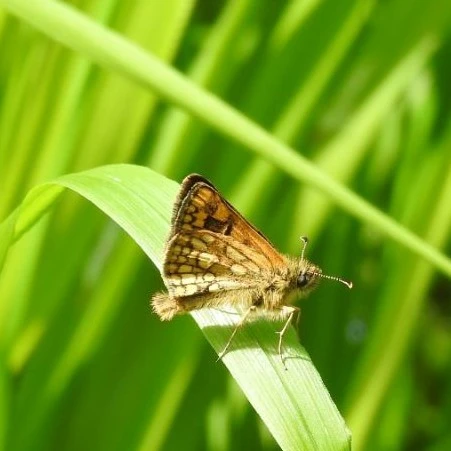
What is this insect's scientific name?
Carterocephalus palaemon
